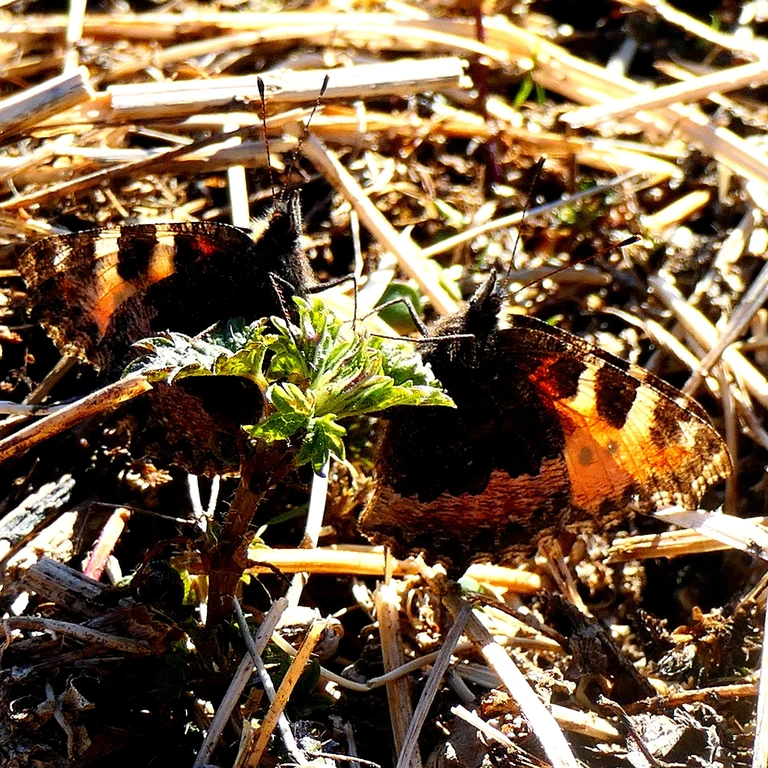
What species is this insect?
Aglais urticae
